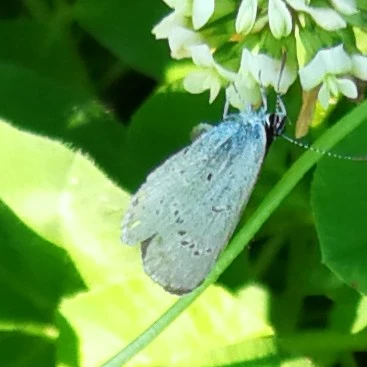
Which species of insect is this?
Celastrina argiolus
